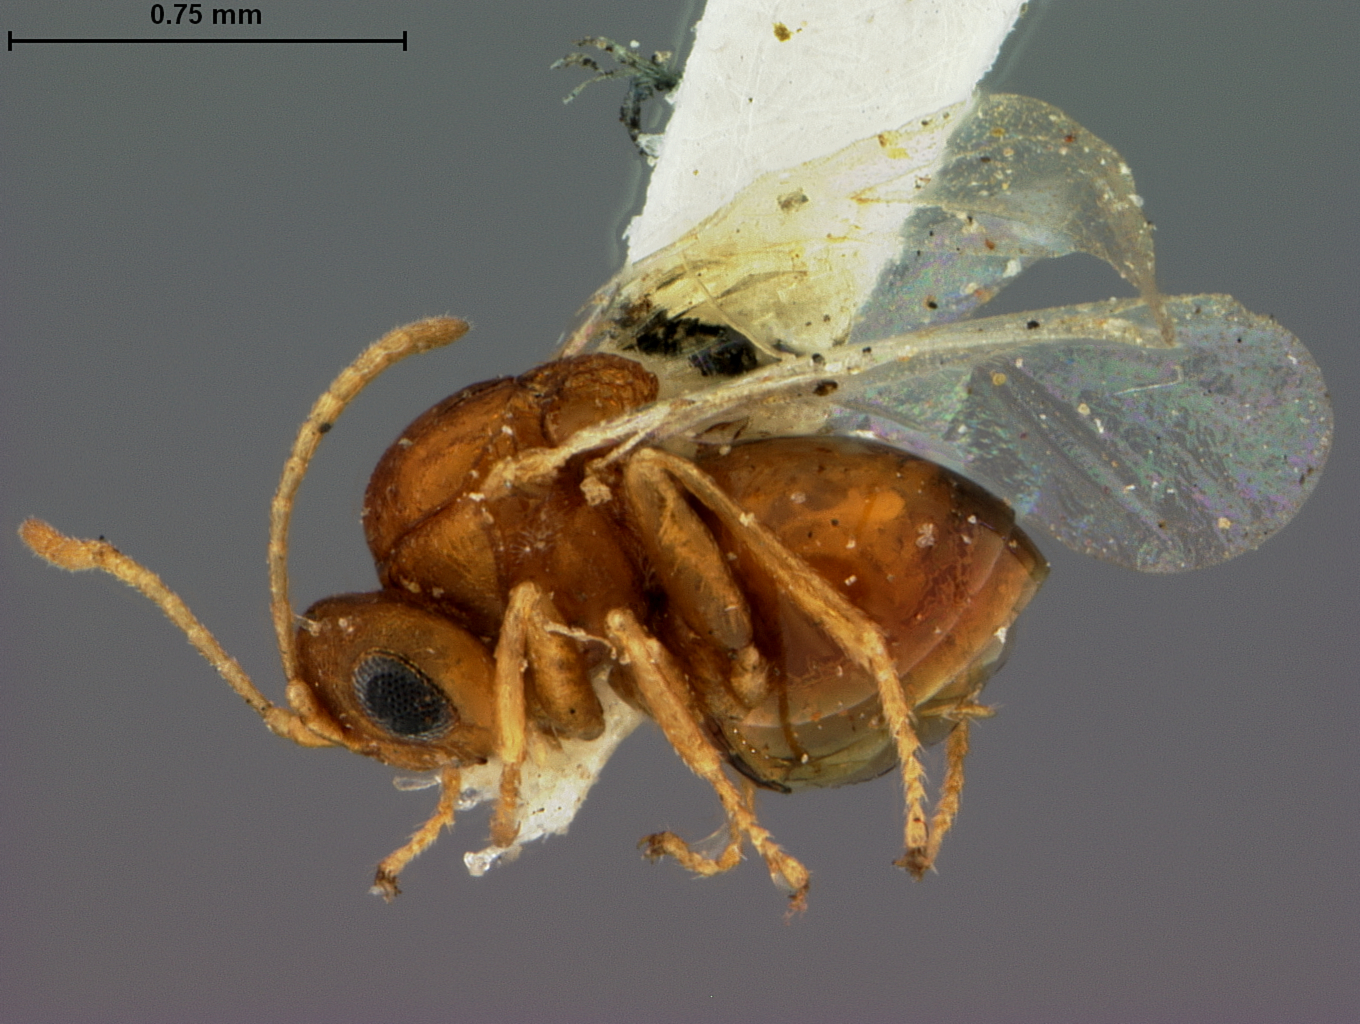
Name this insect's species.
Andricus myrtifoliae
